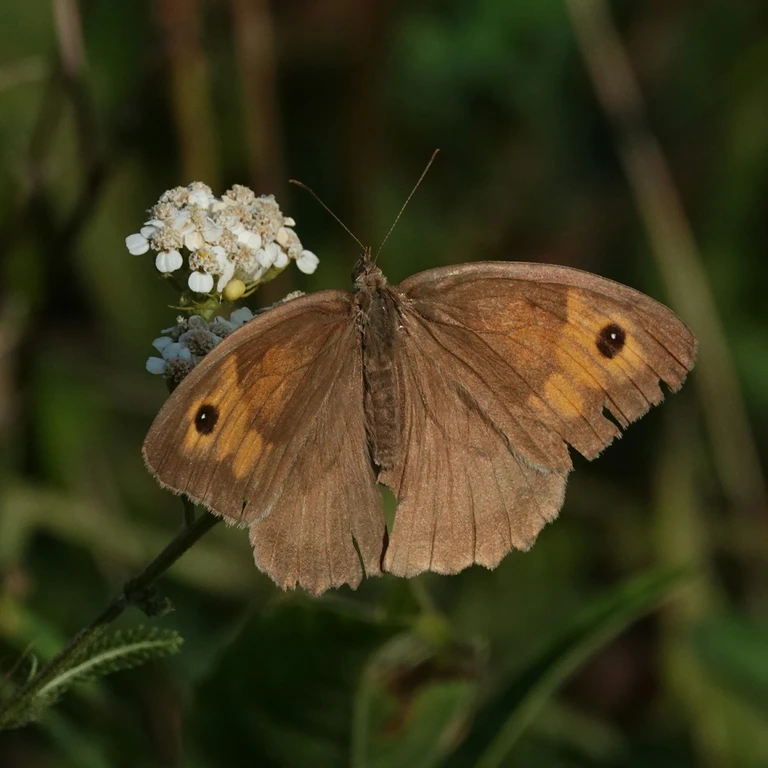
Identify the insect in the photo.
Maniola jurtina
